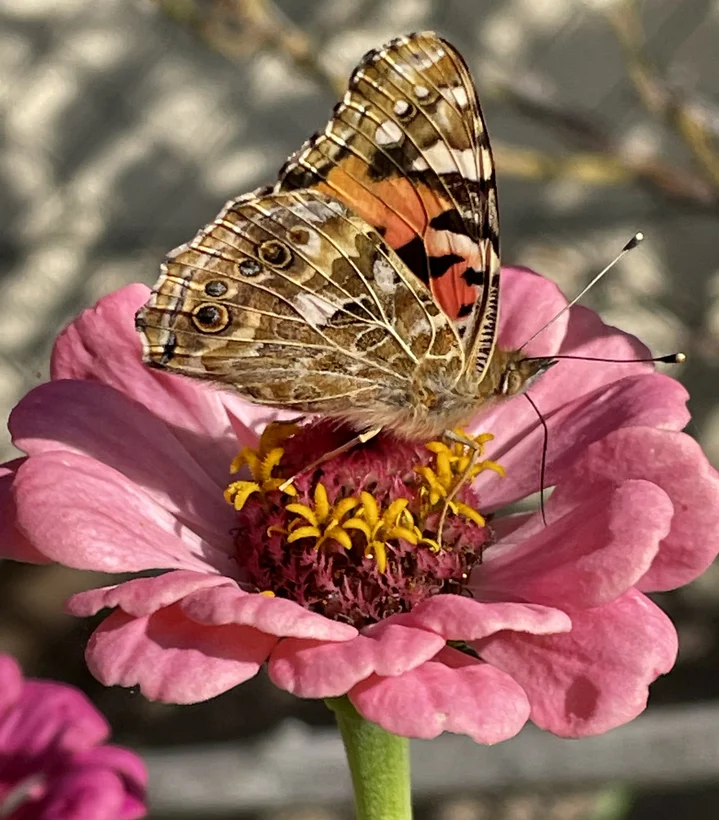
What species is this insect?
Vanessa cardui
